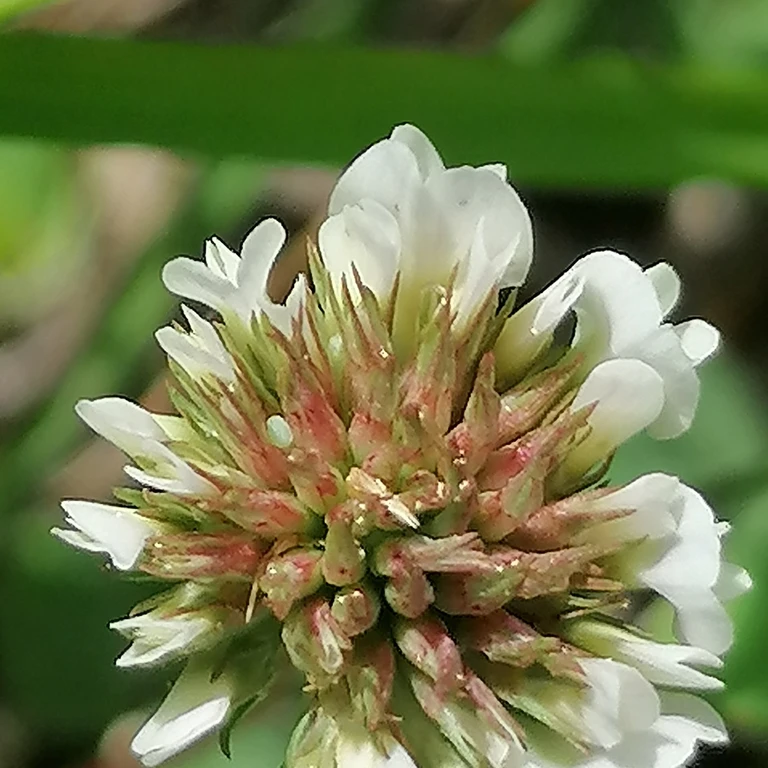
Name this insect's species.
Polyommatus icarus
